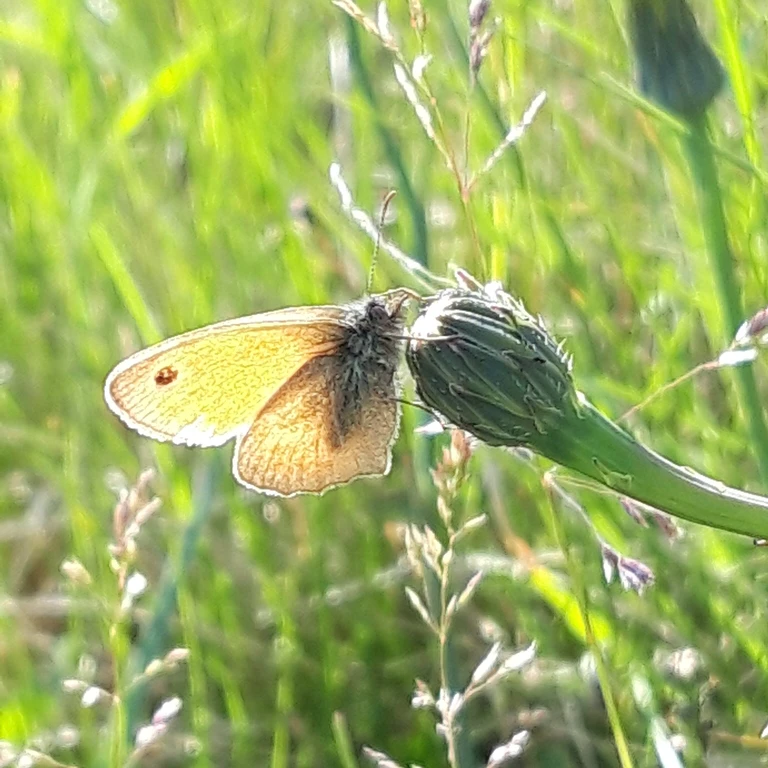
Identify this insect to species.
Coenonympha pamphilus
